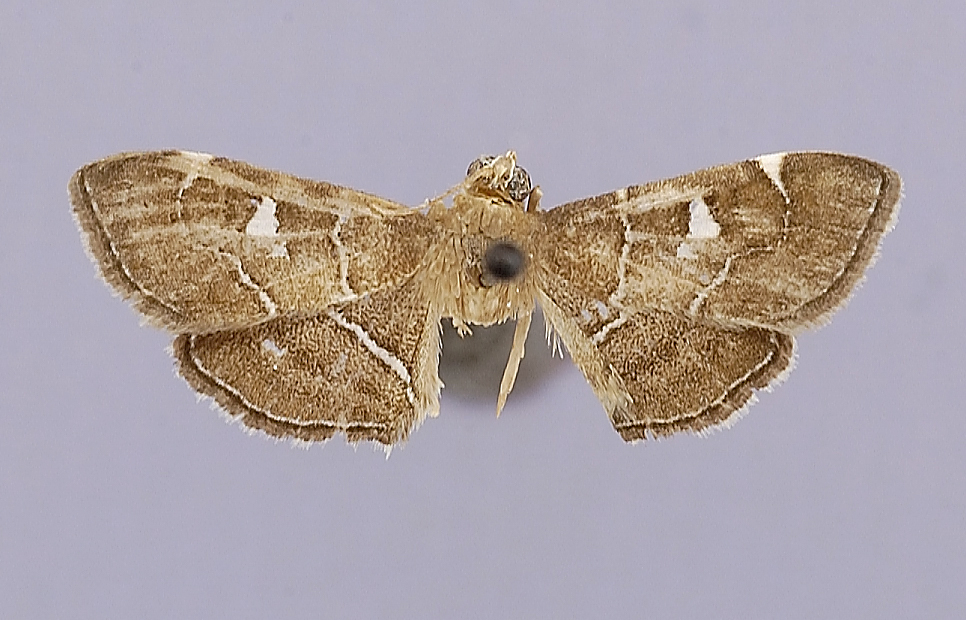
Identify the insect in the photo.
Lamprosema victoriae
